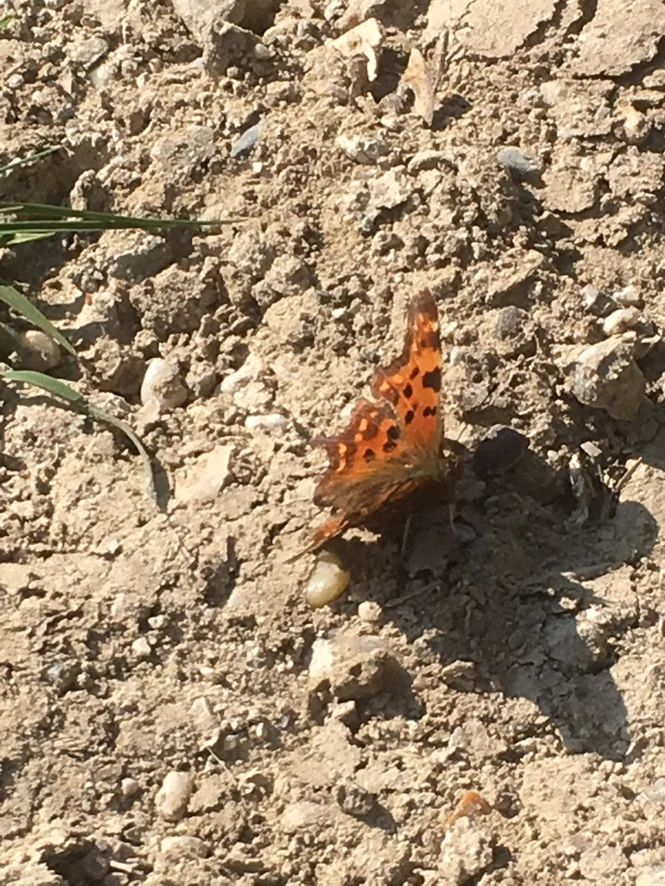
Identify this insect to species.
Polygonia c-album
